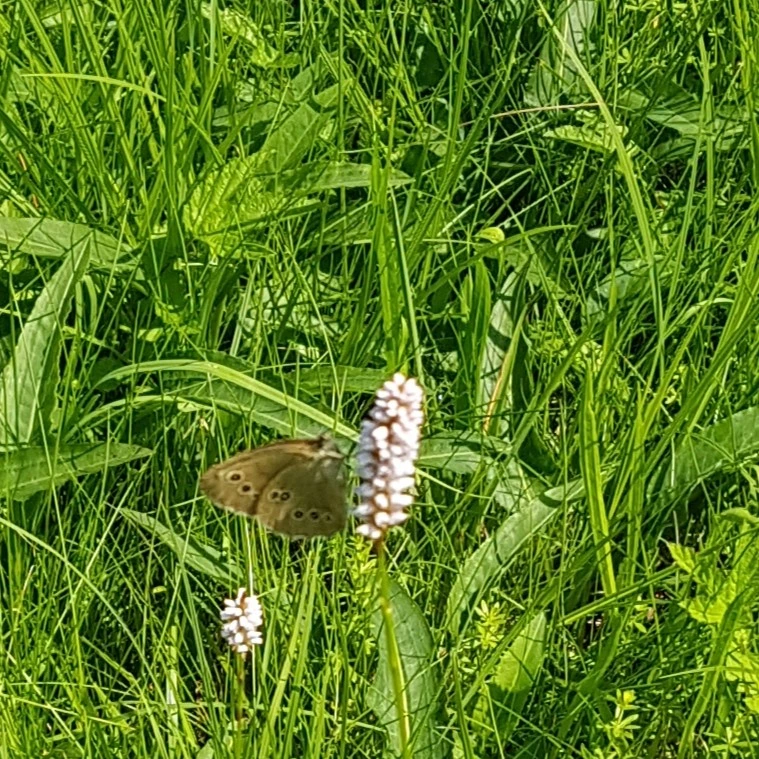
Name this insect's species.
Aphantopus hyperantus
